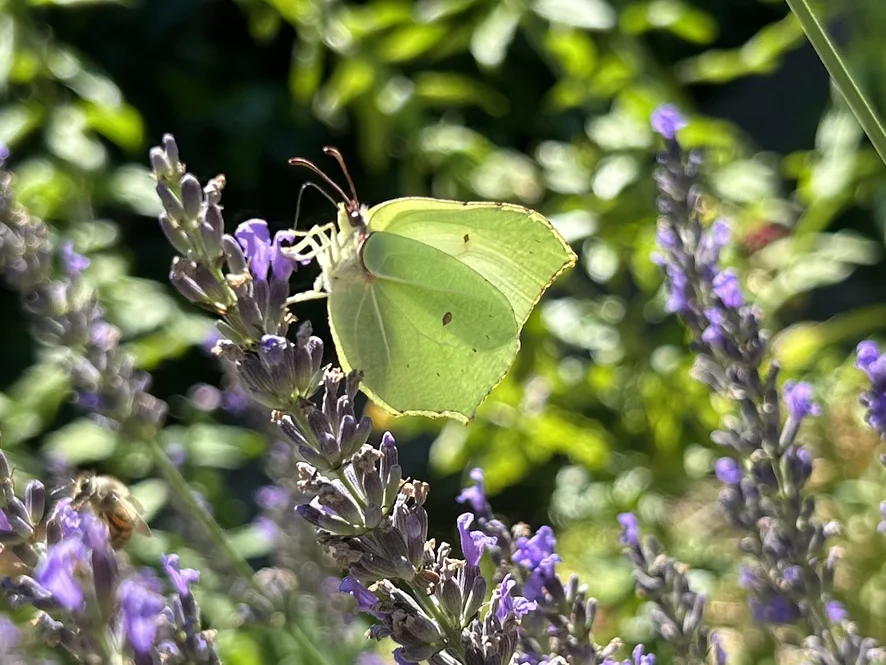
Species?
Gonepteryx rhamni
